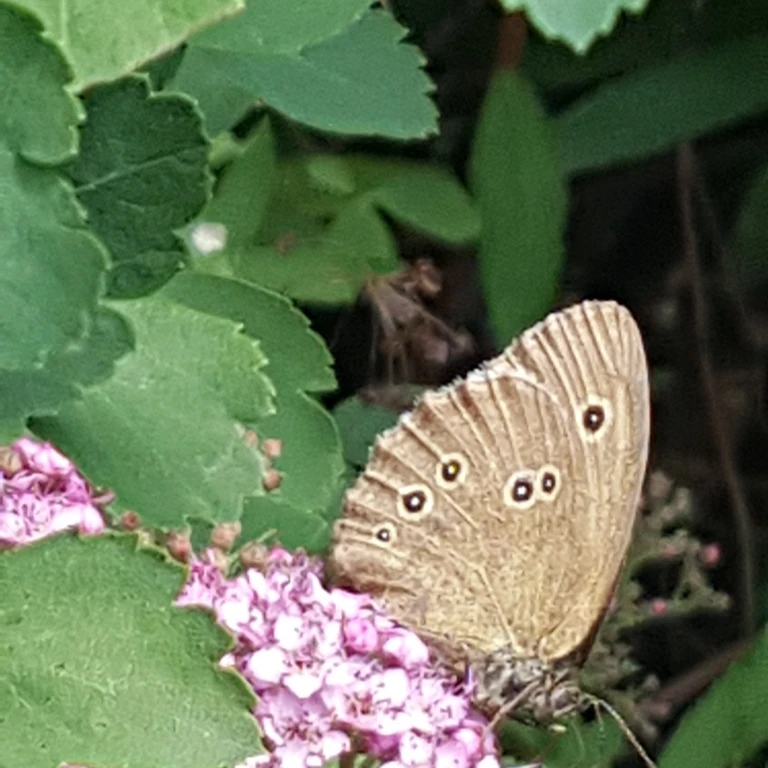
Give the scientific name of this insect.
Aphantopus hyperantus
